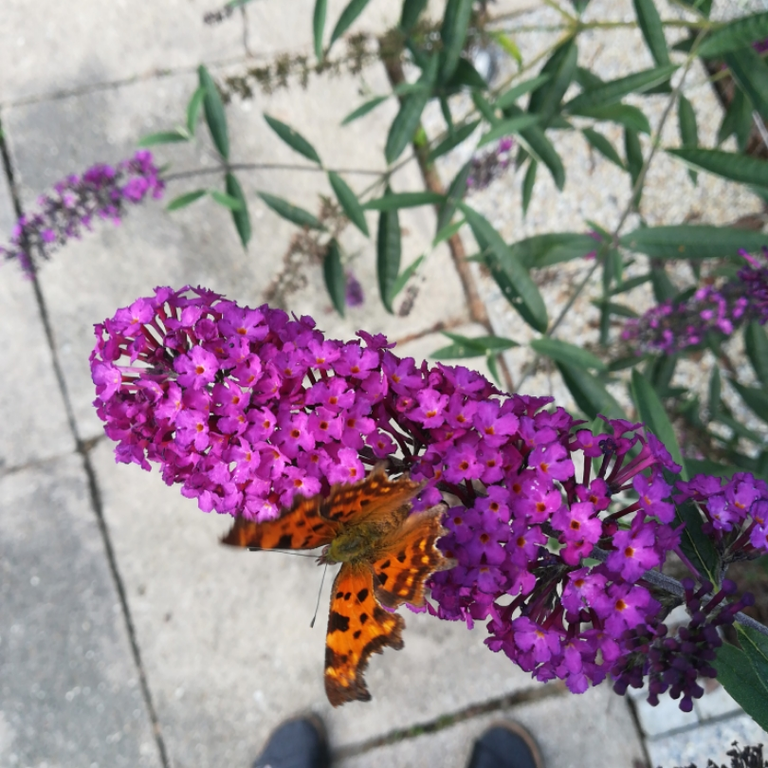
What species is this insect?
Polygonia c-album
